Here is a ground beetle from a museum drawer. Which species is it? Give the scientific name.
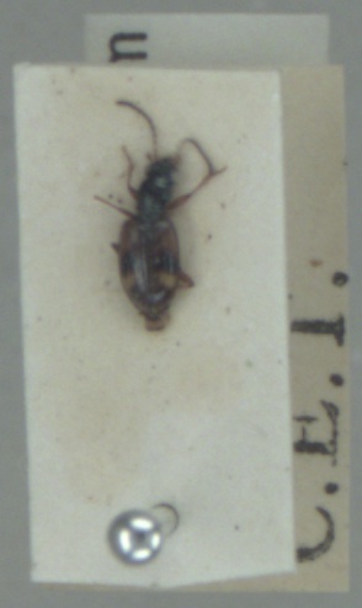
Bembidion articulatum
